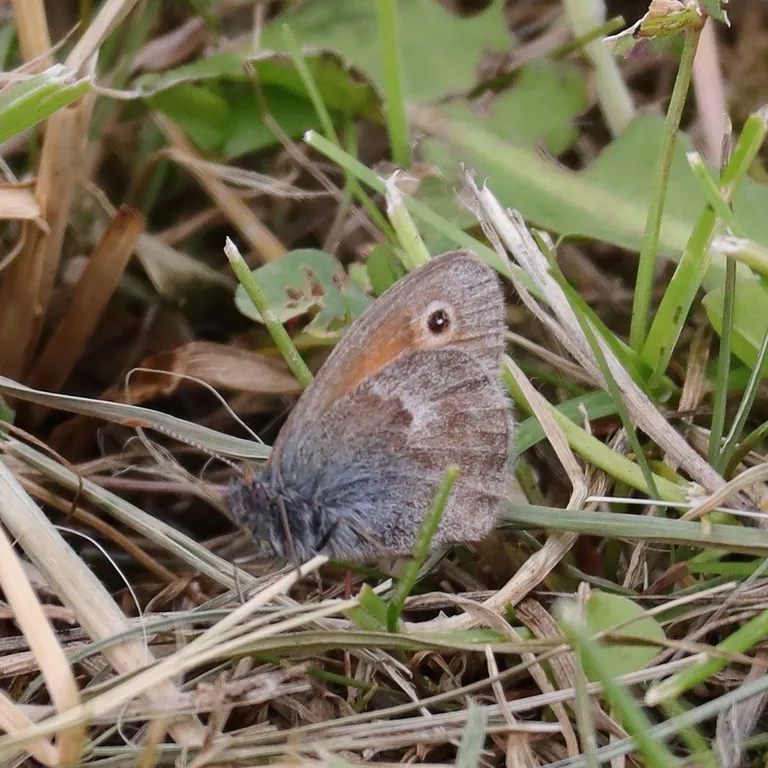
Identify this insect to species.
Coenonympha pamphilus
